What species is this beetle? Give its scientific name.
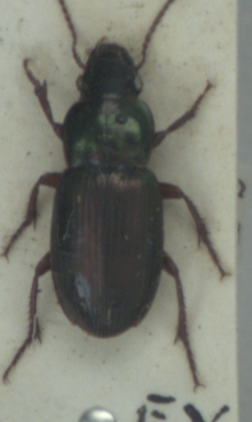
Harpalus affinis
